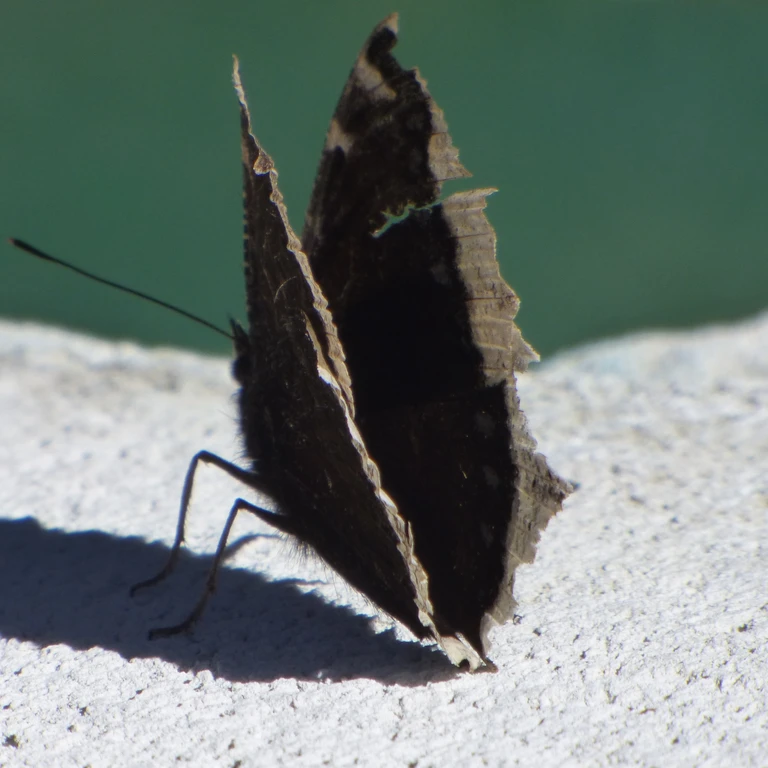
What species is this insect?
Nymphalis antiopa
